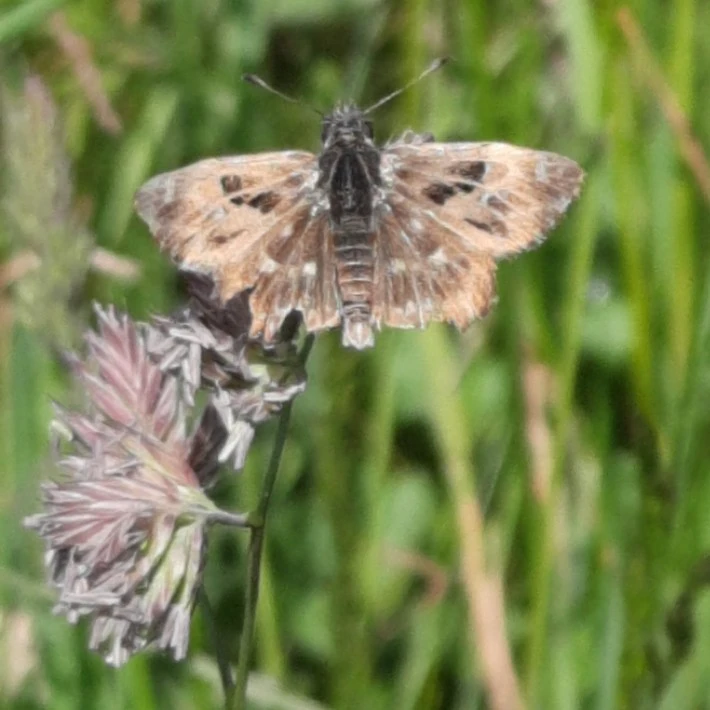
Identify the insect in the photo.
Carcharodus alceae
